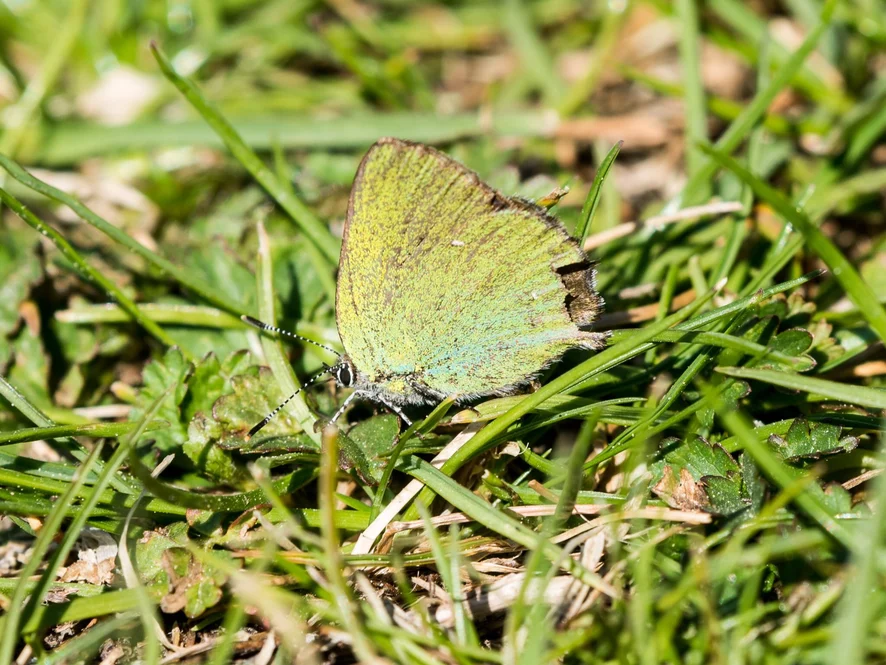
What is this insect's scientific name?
Callophrys rubi
